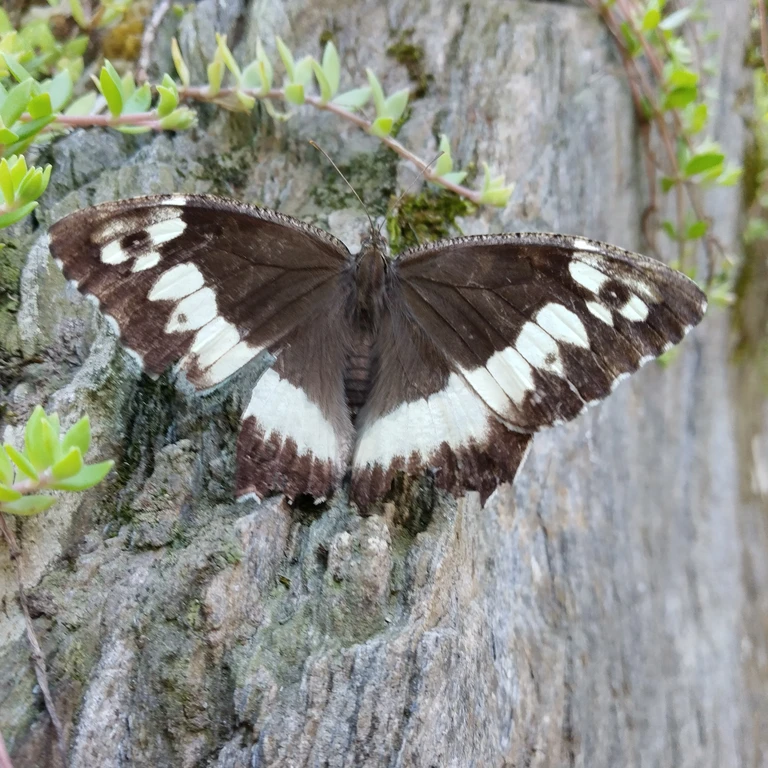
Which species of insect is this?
Brintesia circe
